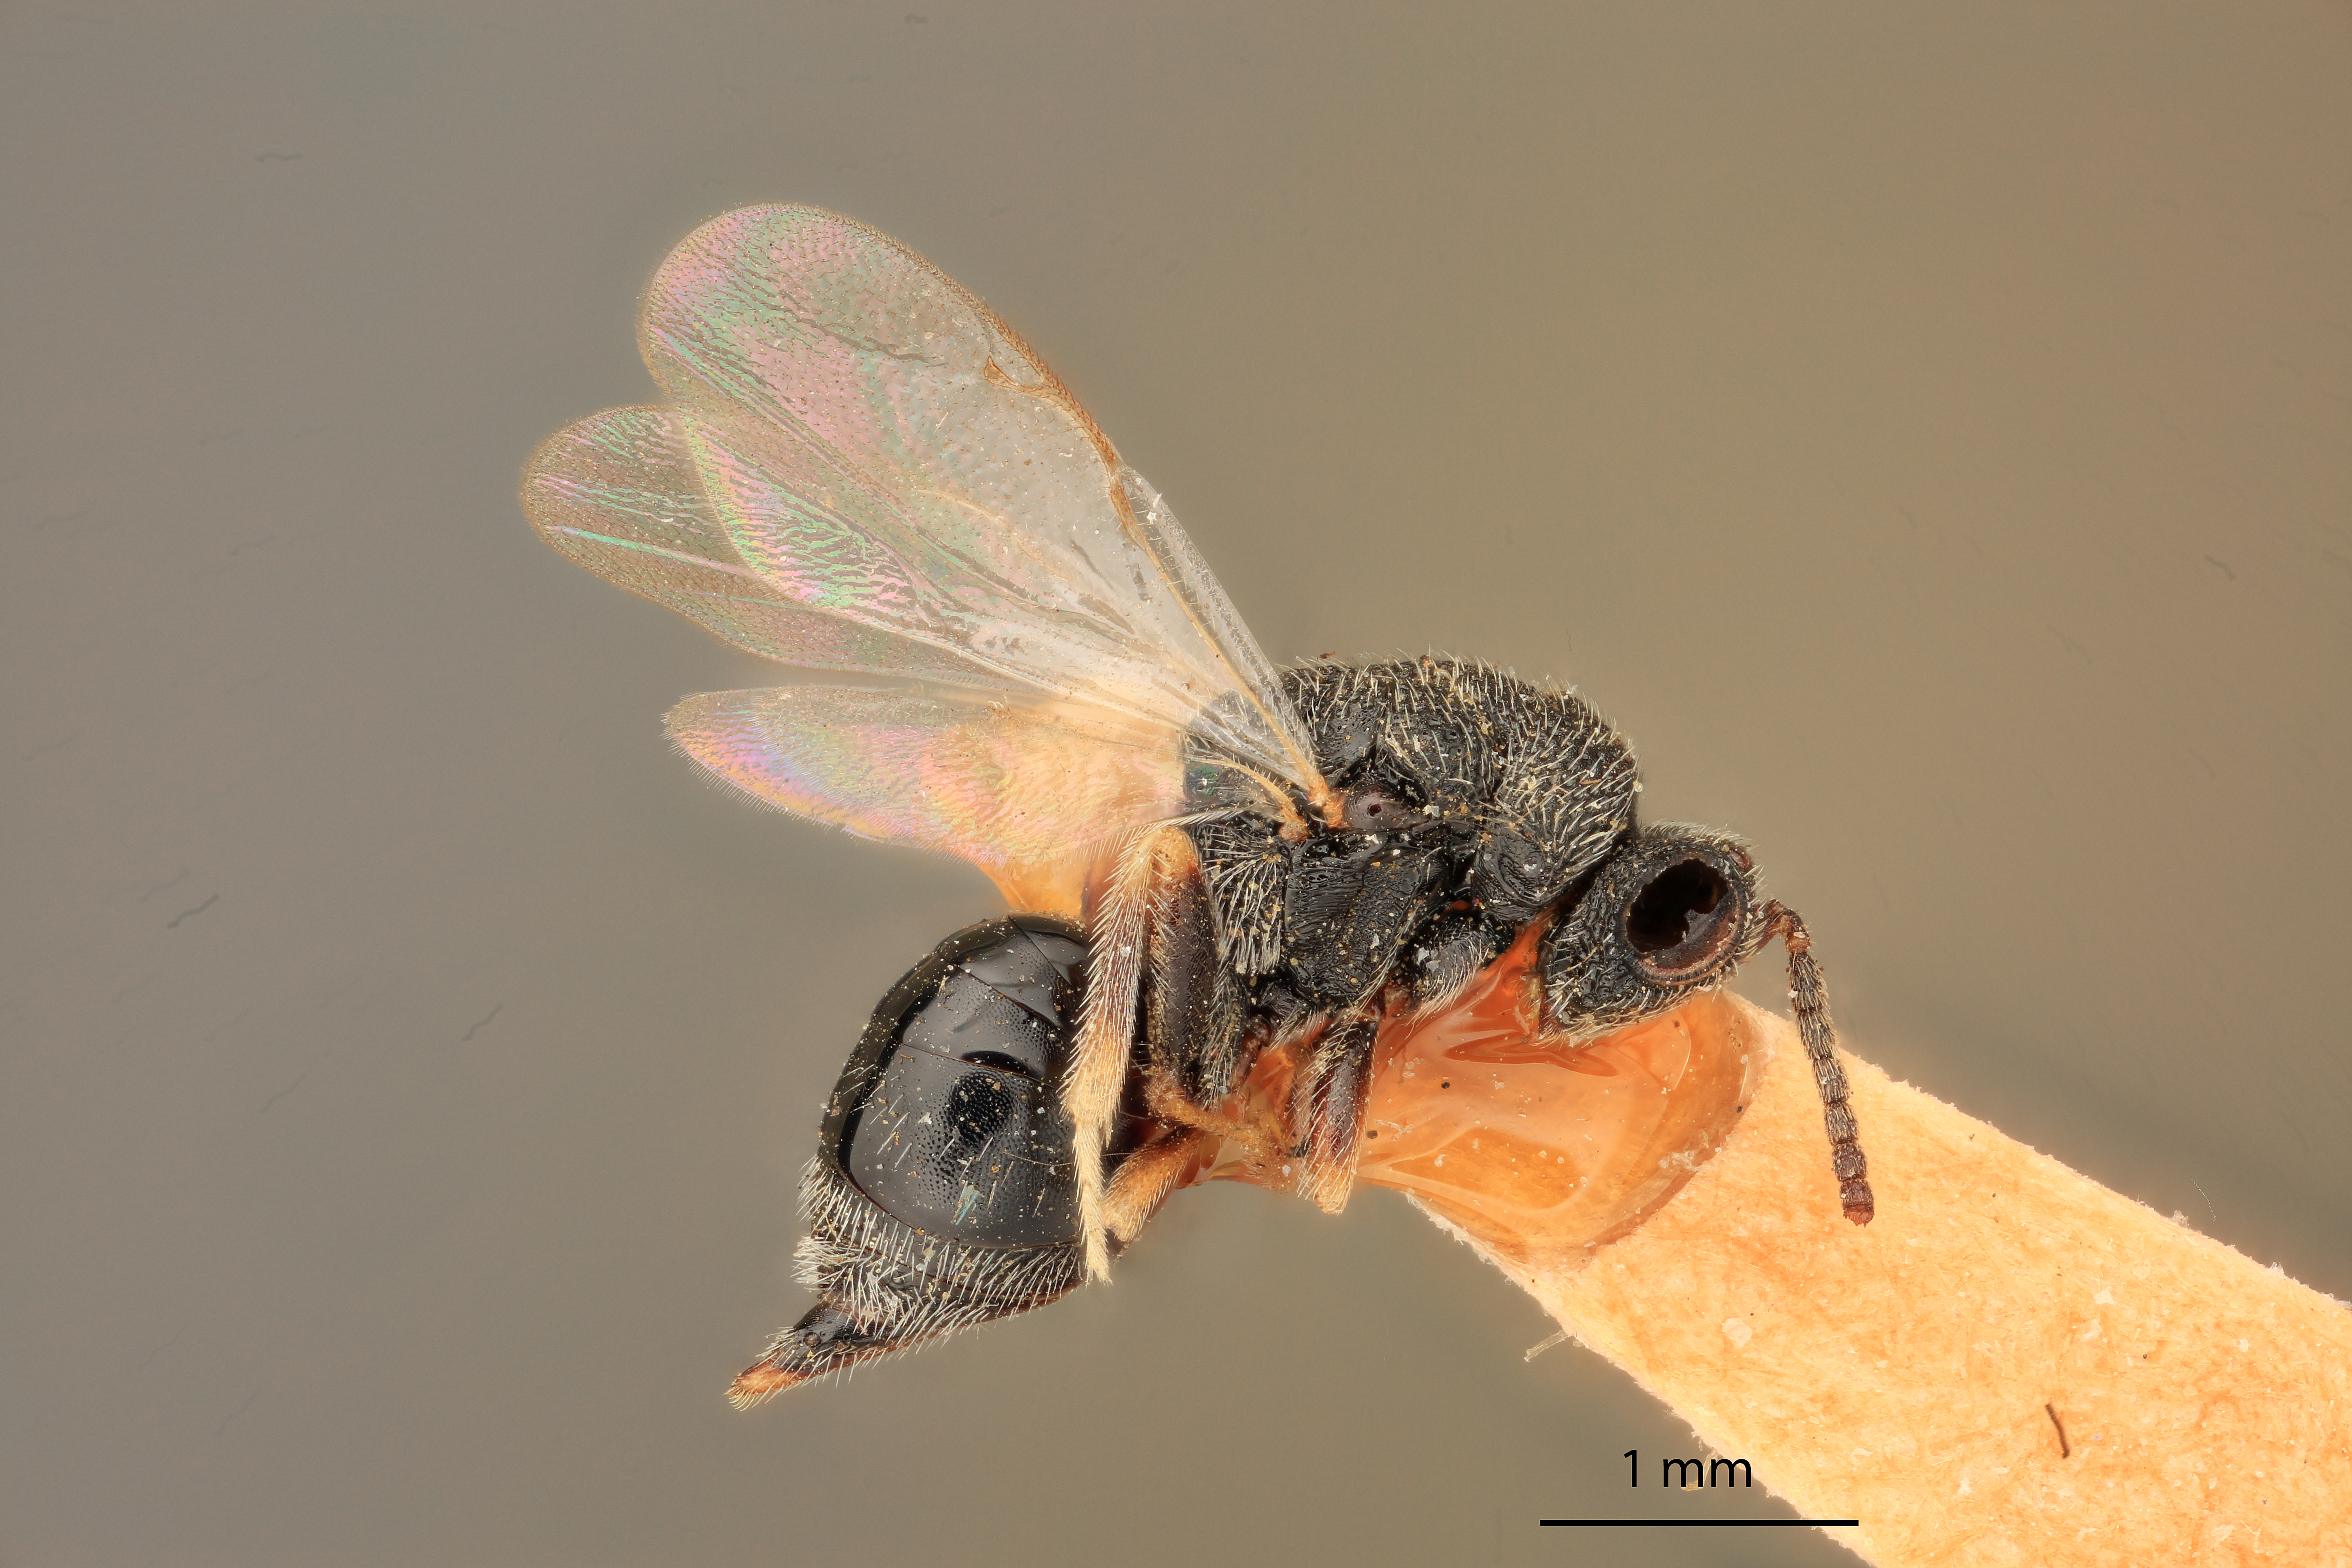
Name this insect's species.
Eurytoma undata
